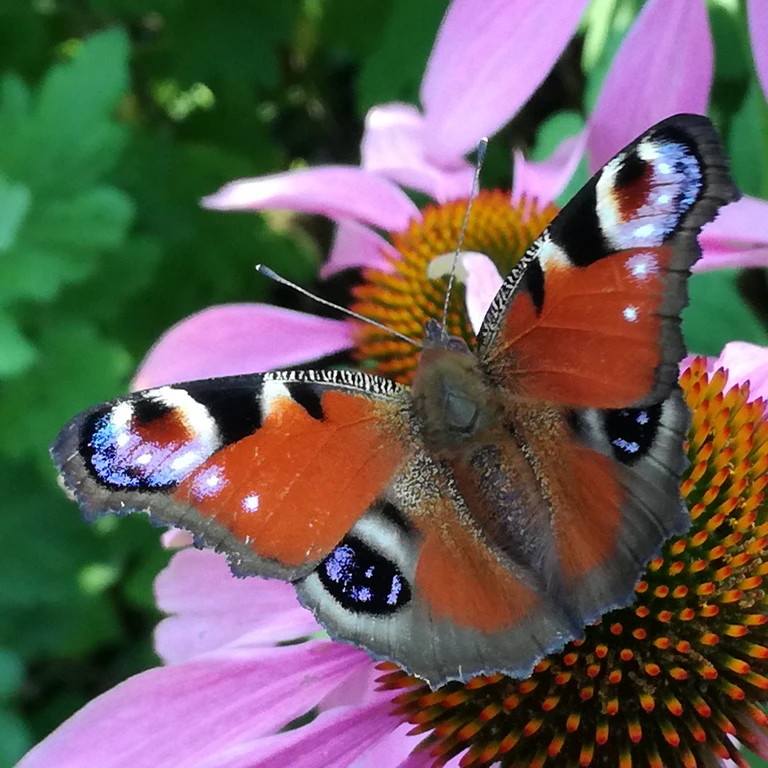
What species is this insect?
Aglais io
